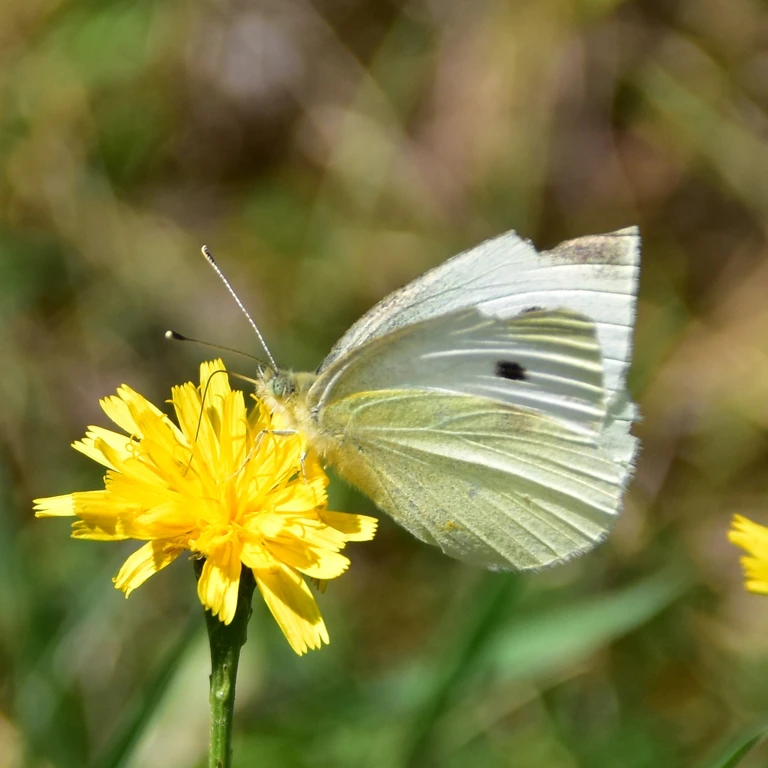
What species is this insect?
Pieris rapae
